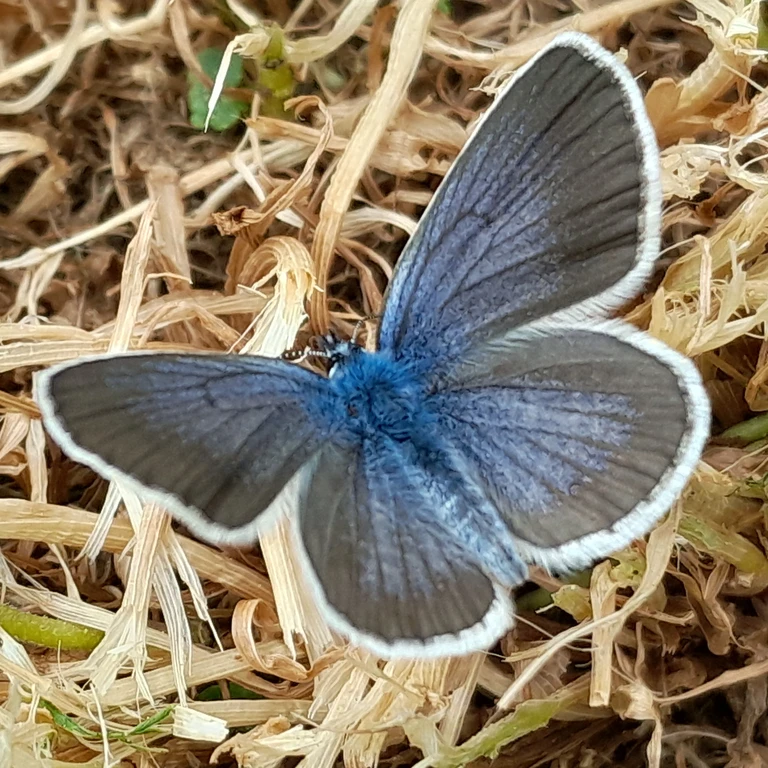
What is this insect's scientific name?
Plebejus argus
